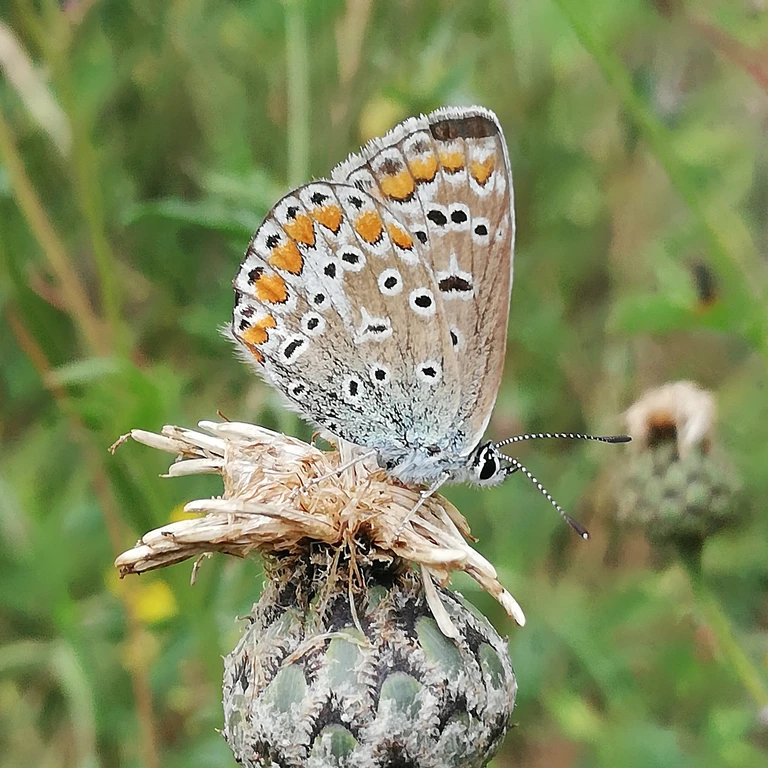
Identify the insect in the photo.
Polyommatus icarus
